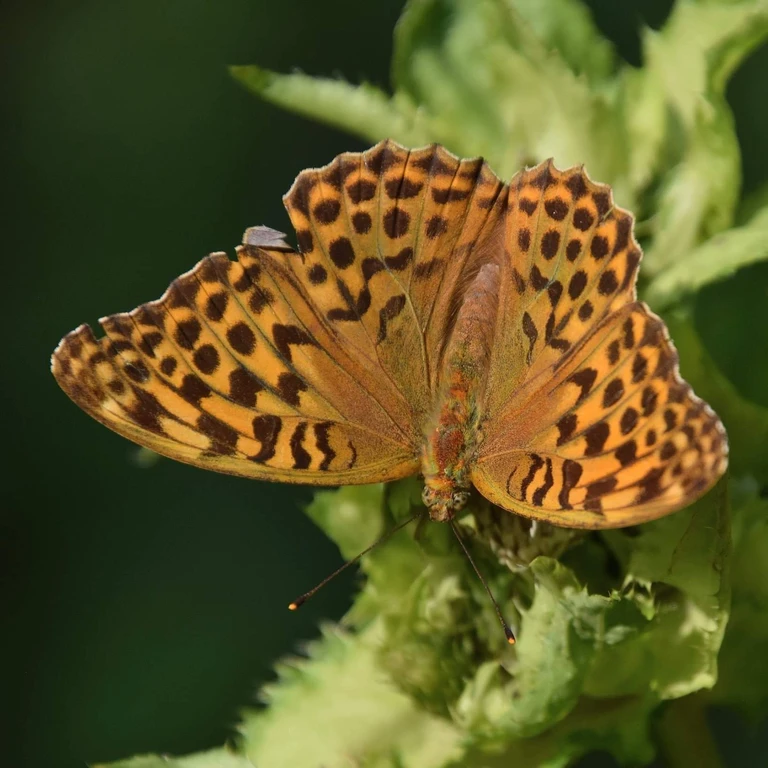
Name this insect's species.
Argynnis paphia
